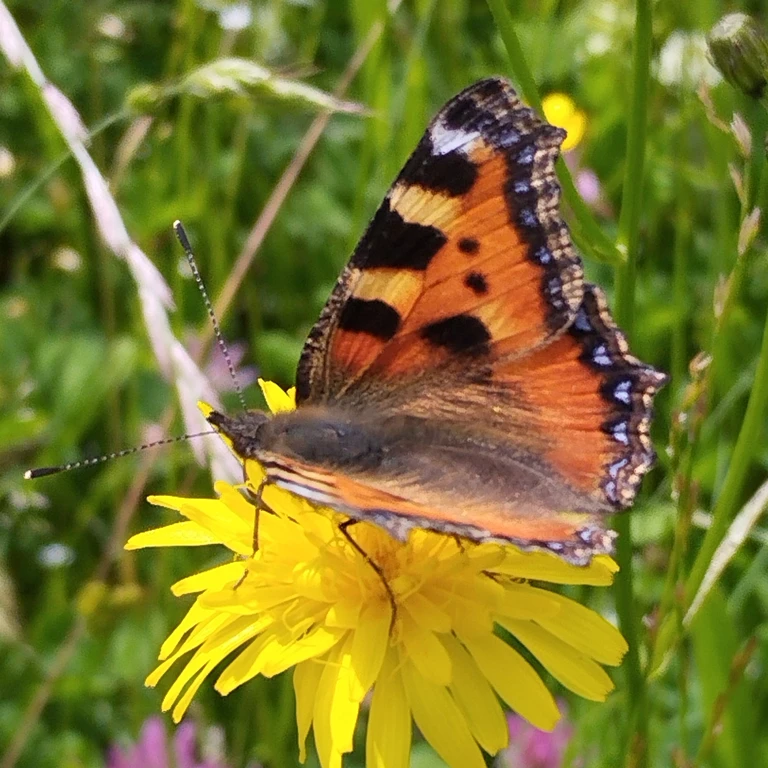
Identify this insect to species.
Aglais urticae
